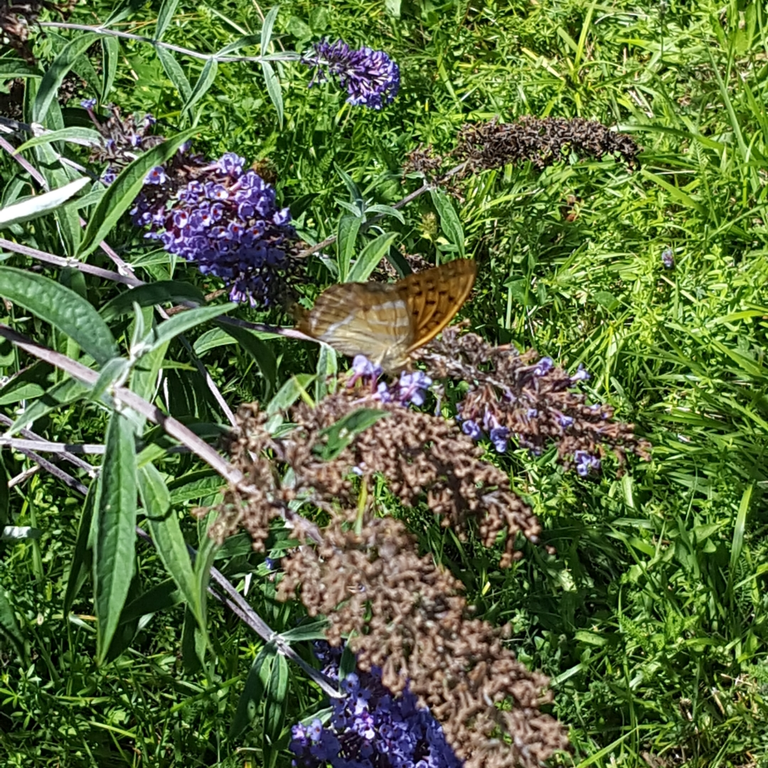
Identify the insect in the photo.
Argynnis paphia
